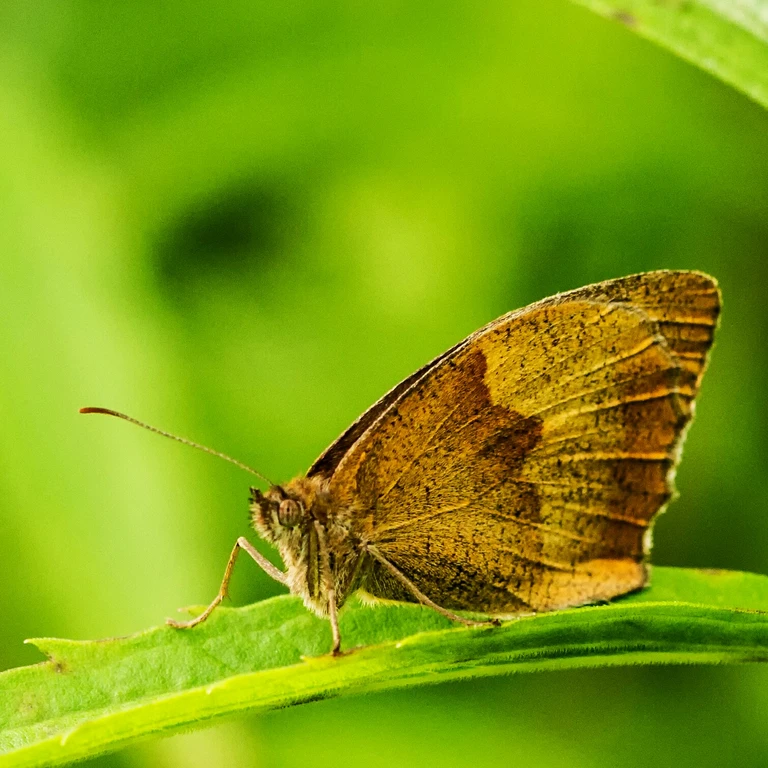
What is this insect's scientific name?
Maniola jurtina
